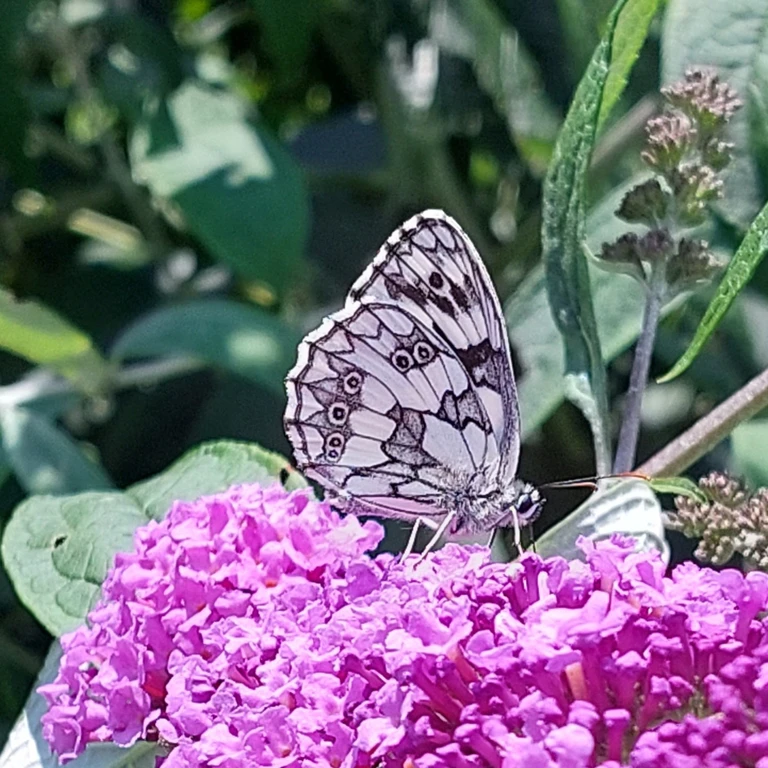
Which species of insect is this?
Melanargia galathea
